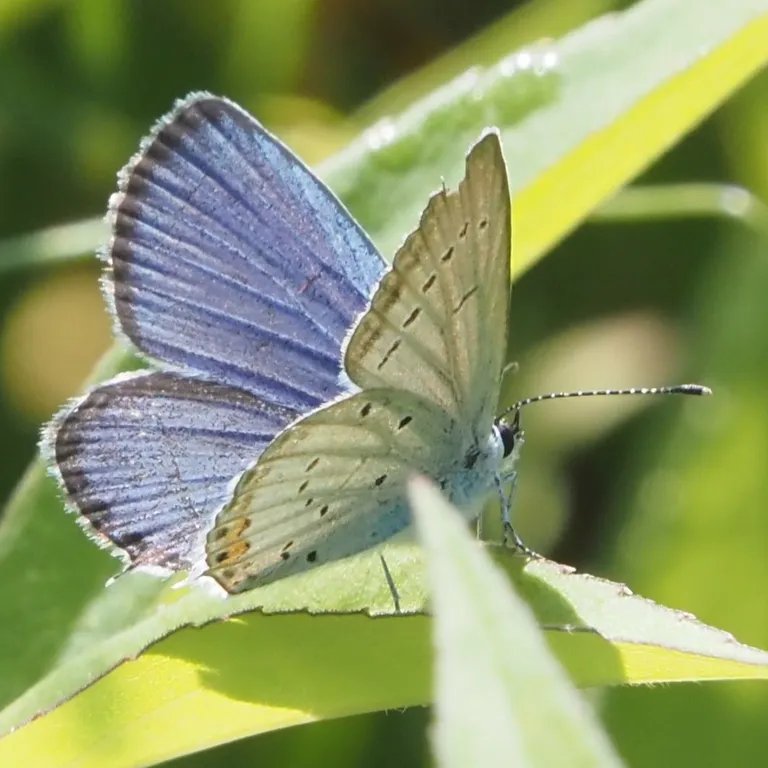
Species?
Cupido argiades (also Elkalyce argiades)
